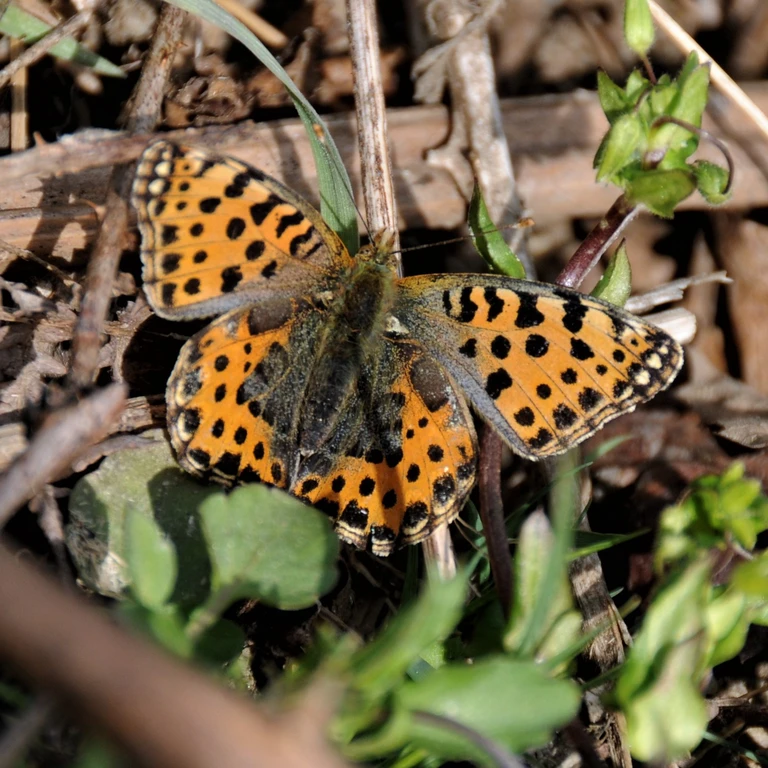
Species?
Issoria lathonia
